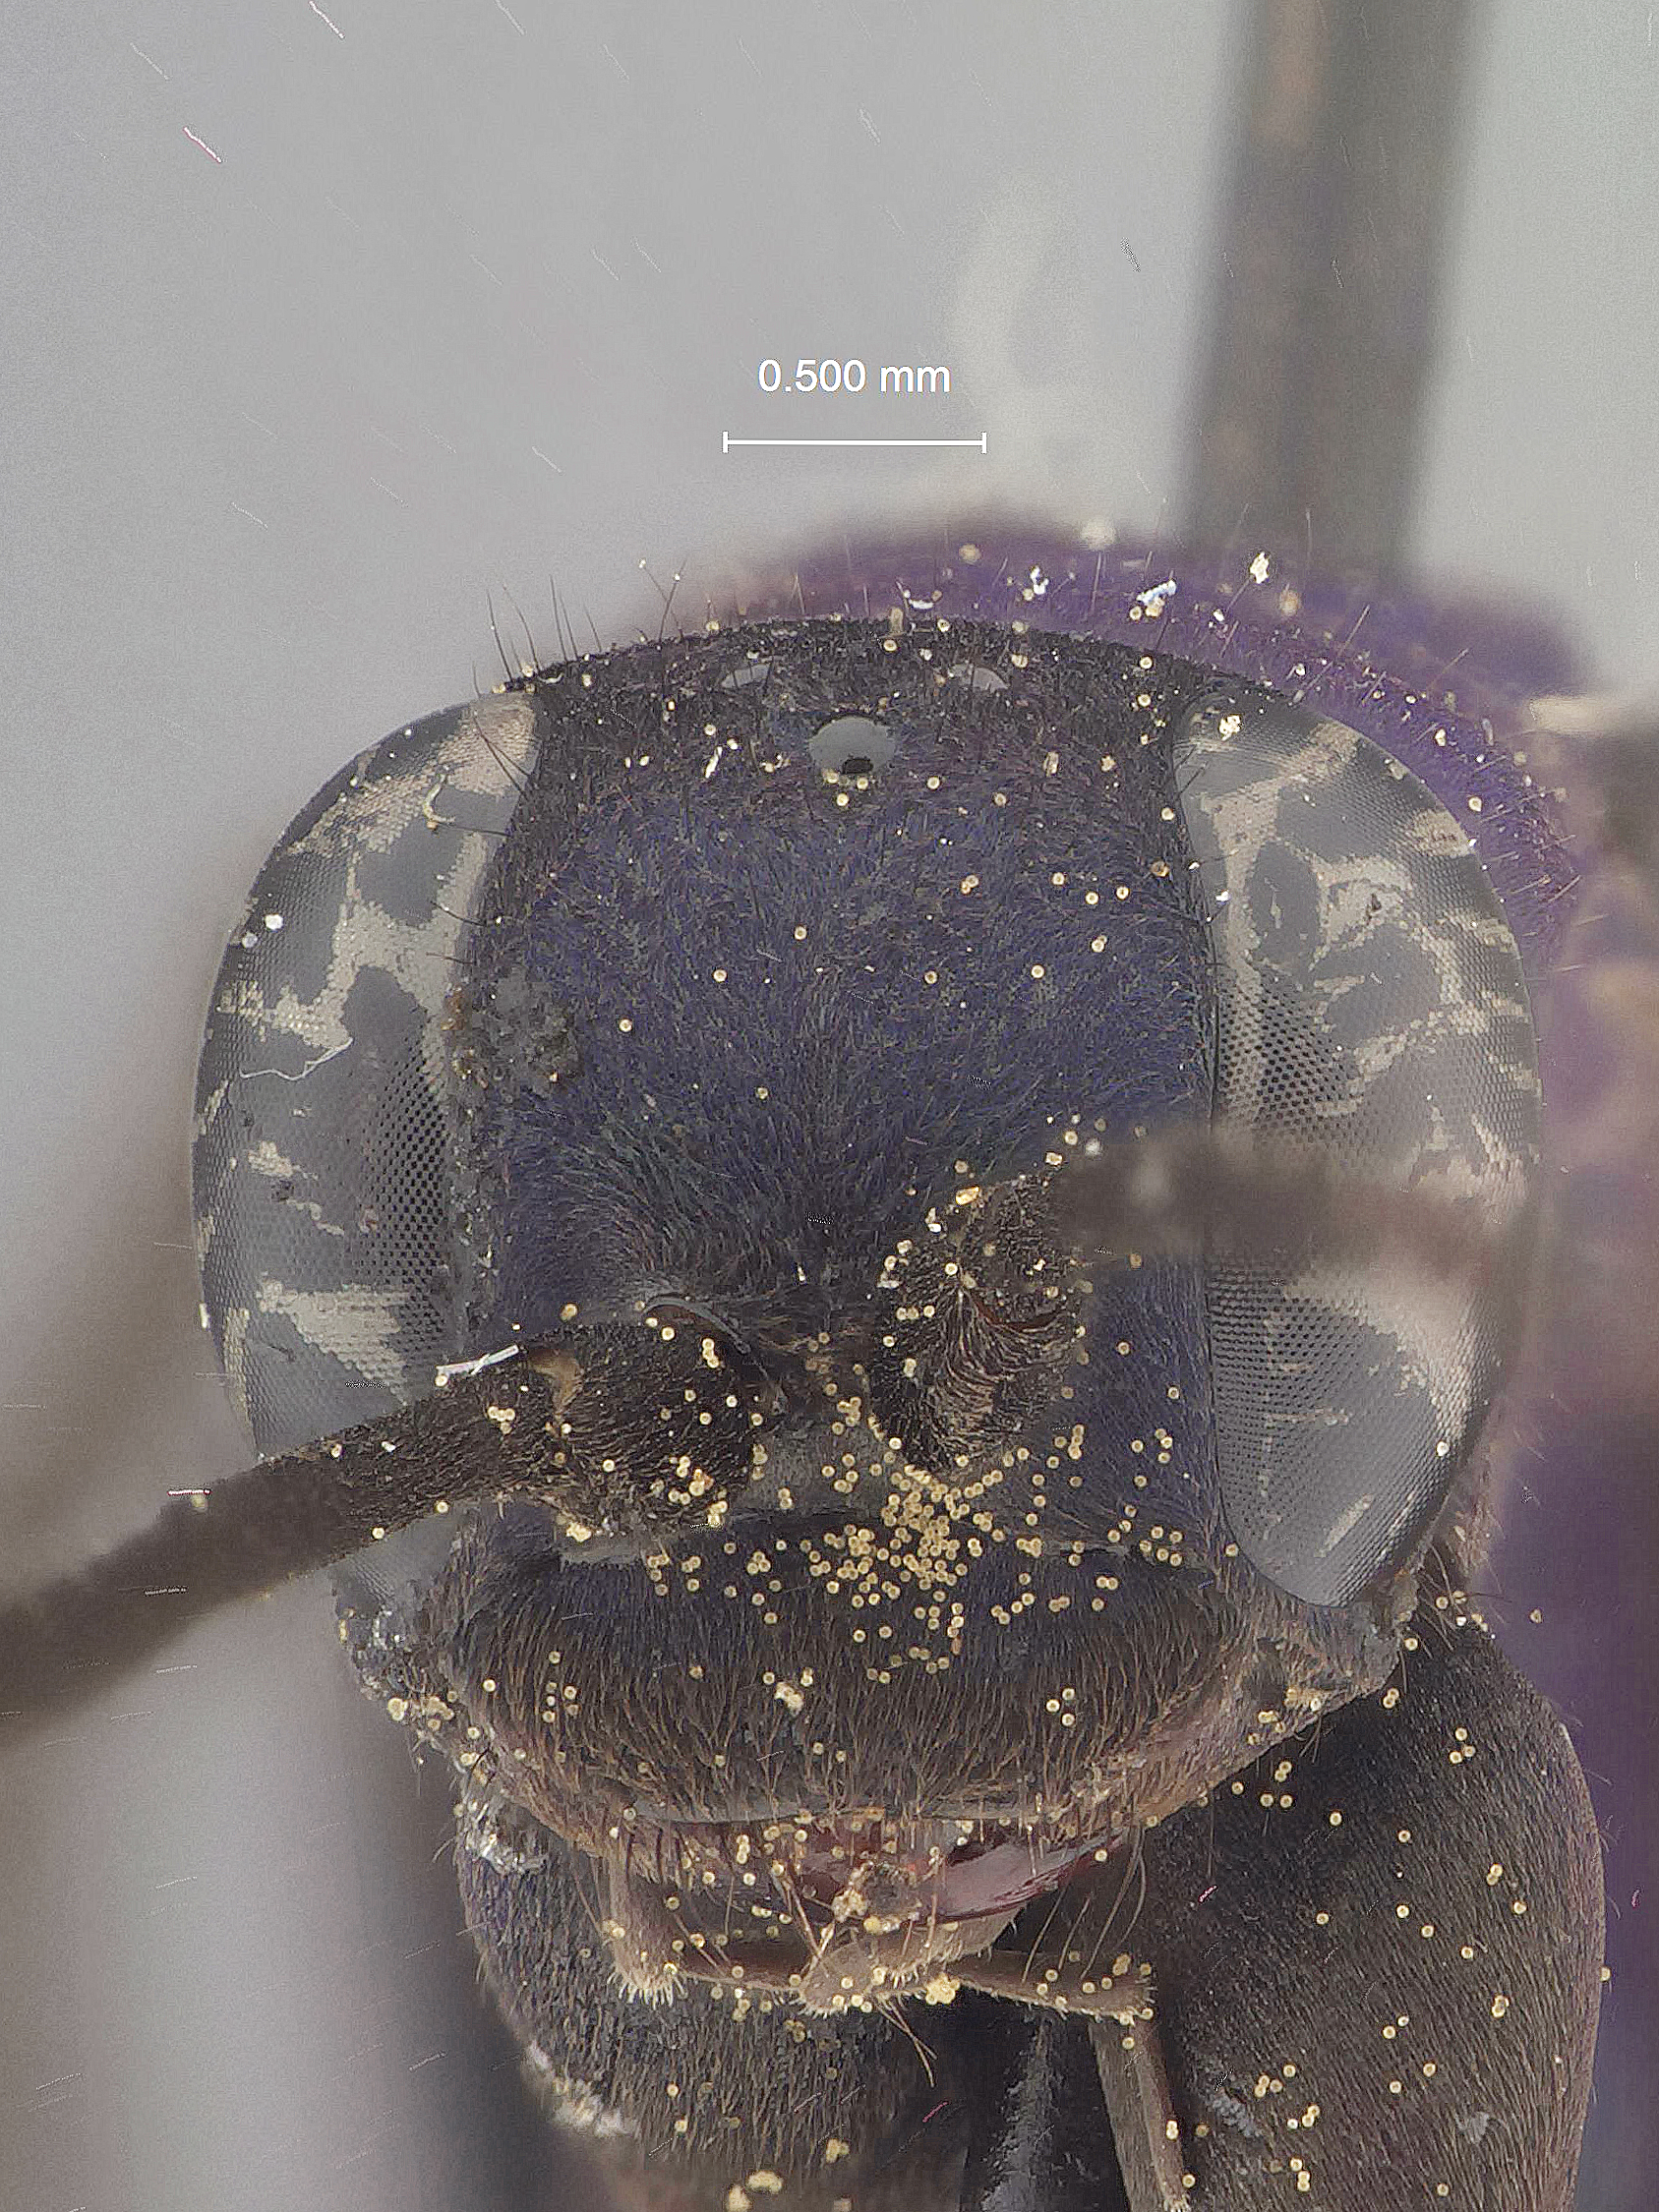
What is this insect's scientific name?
Pompilus tarahumarae
